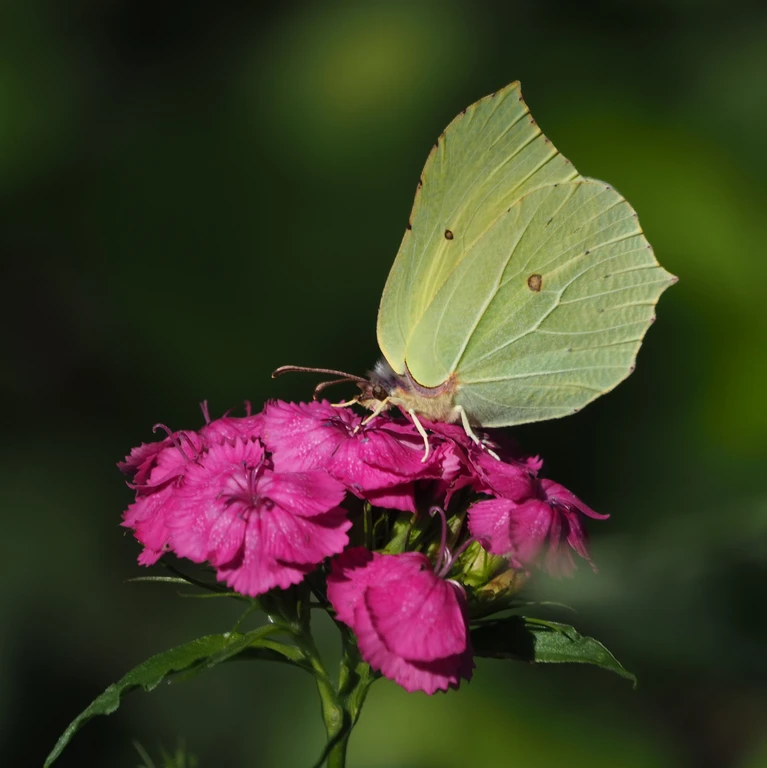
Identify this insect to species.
Gonepteryx rhamni
